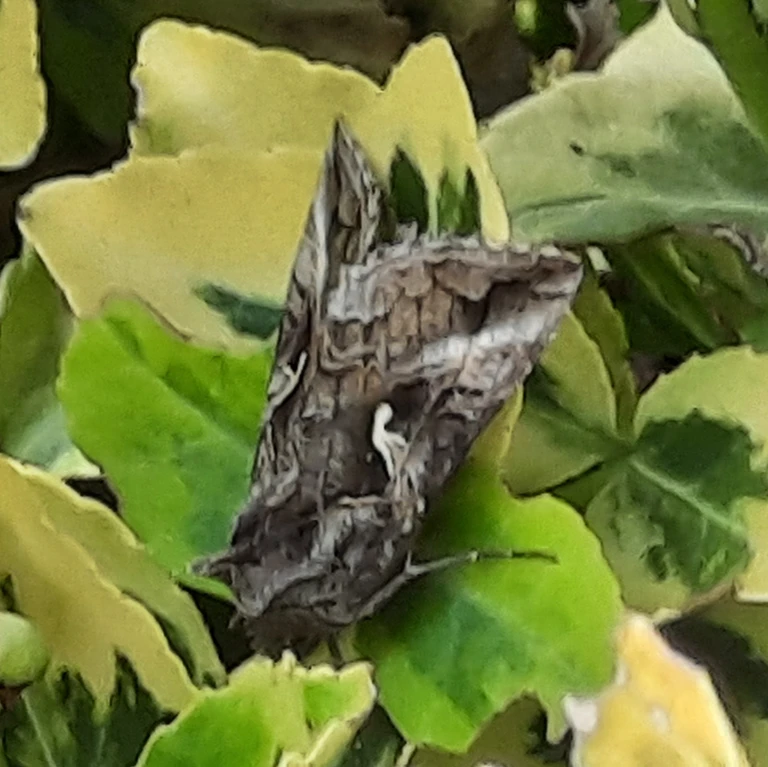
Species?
Autographa gamma
